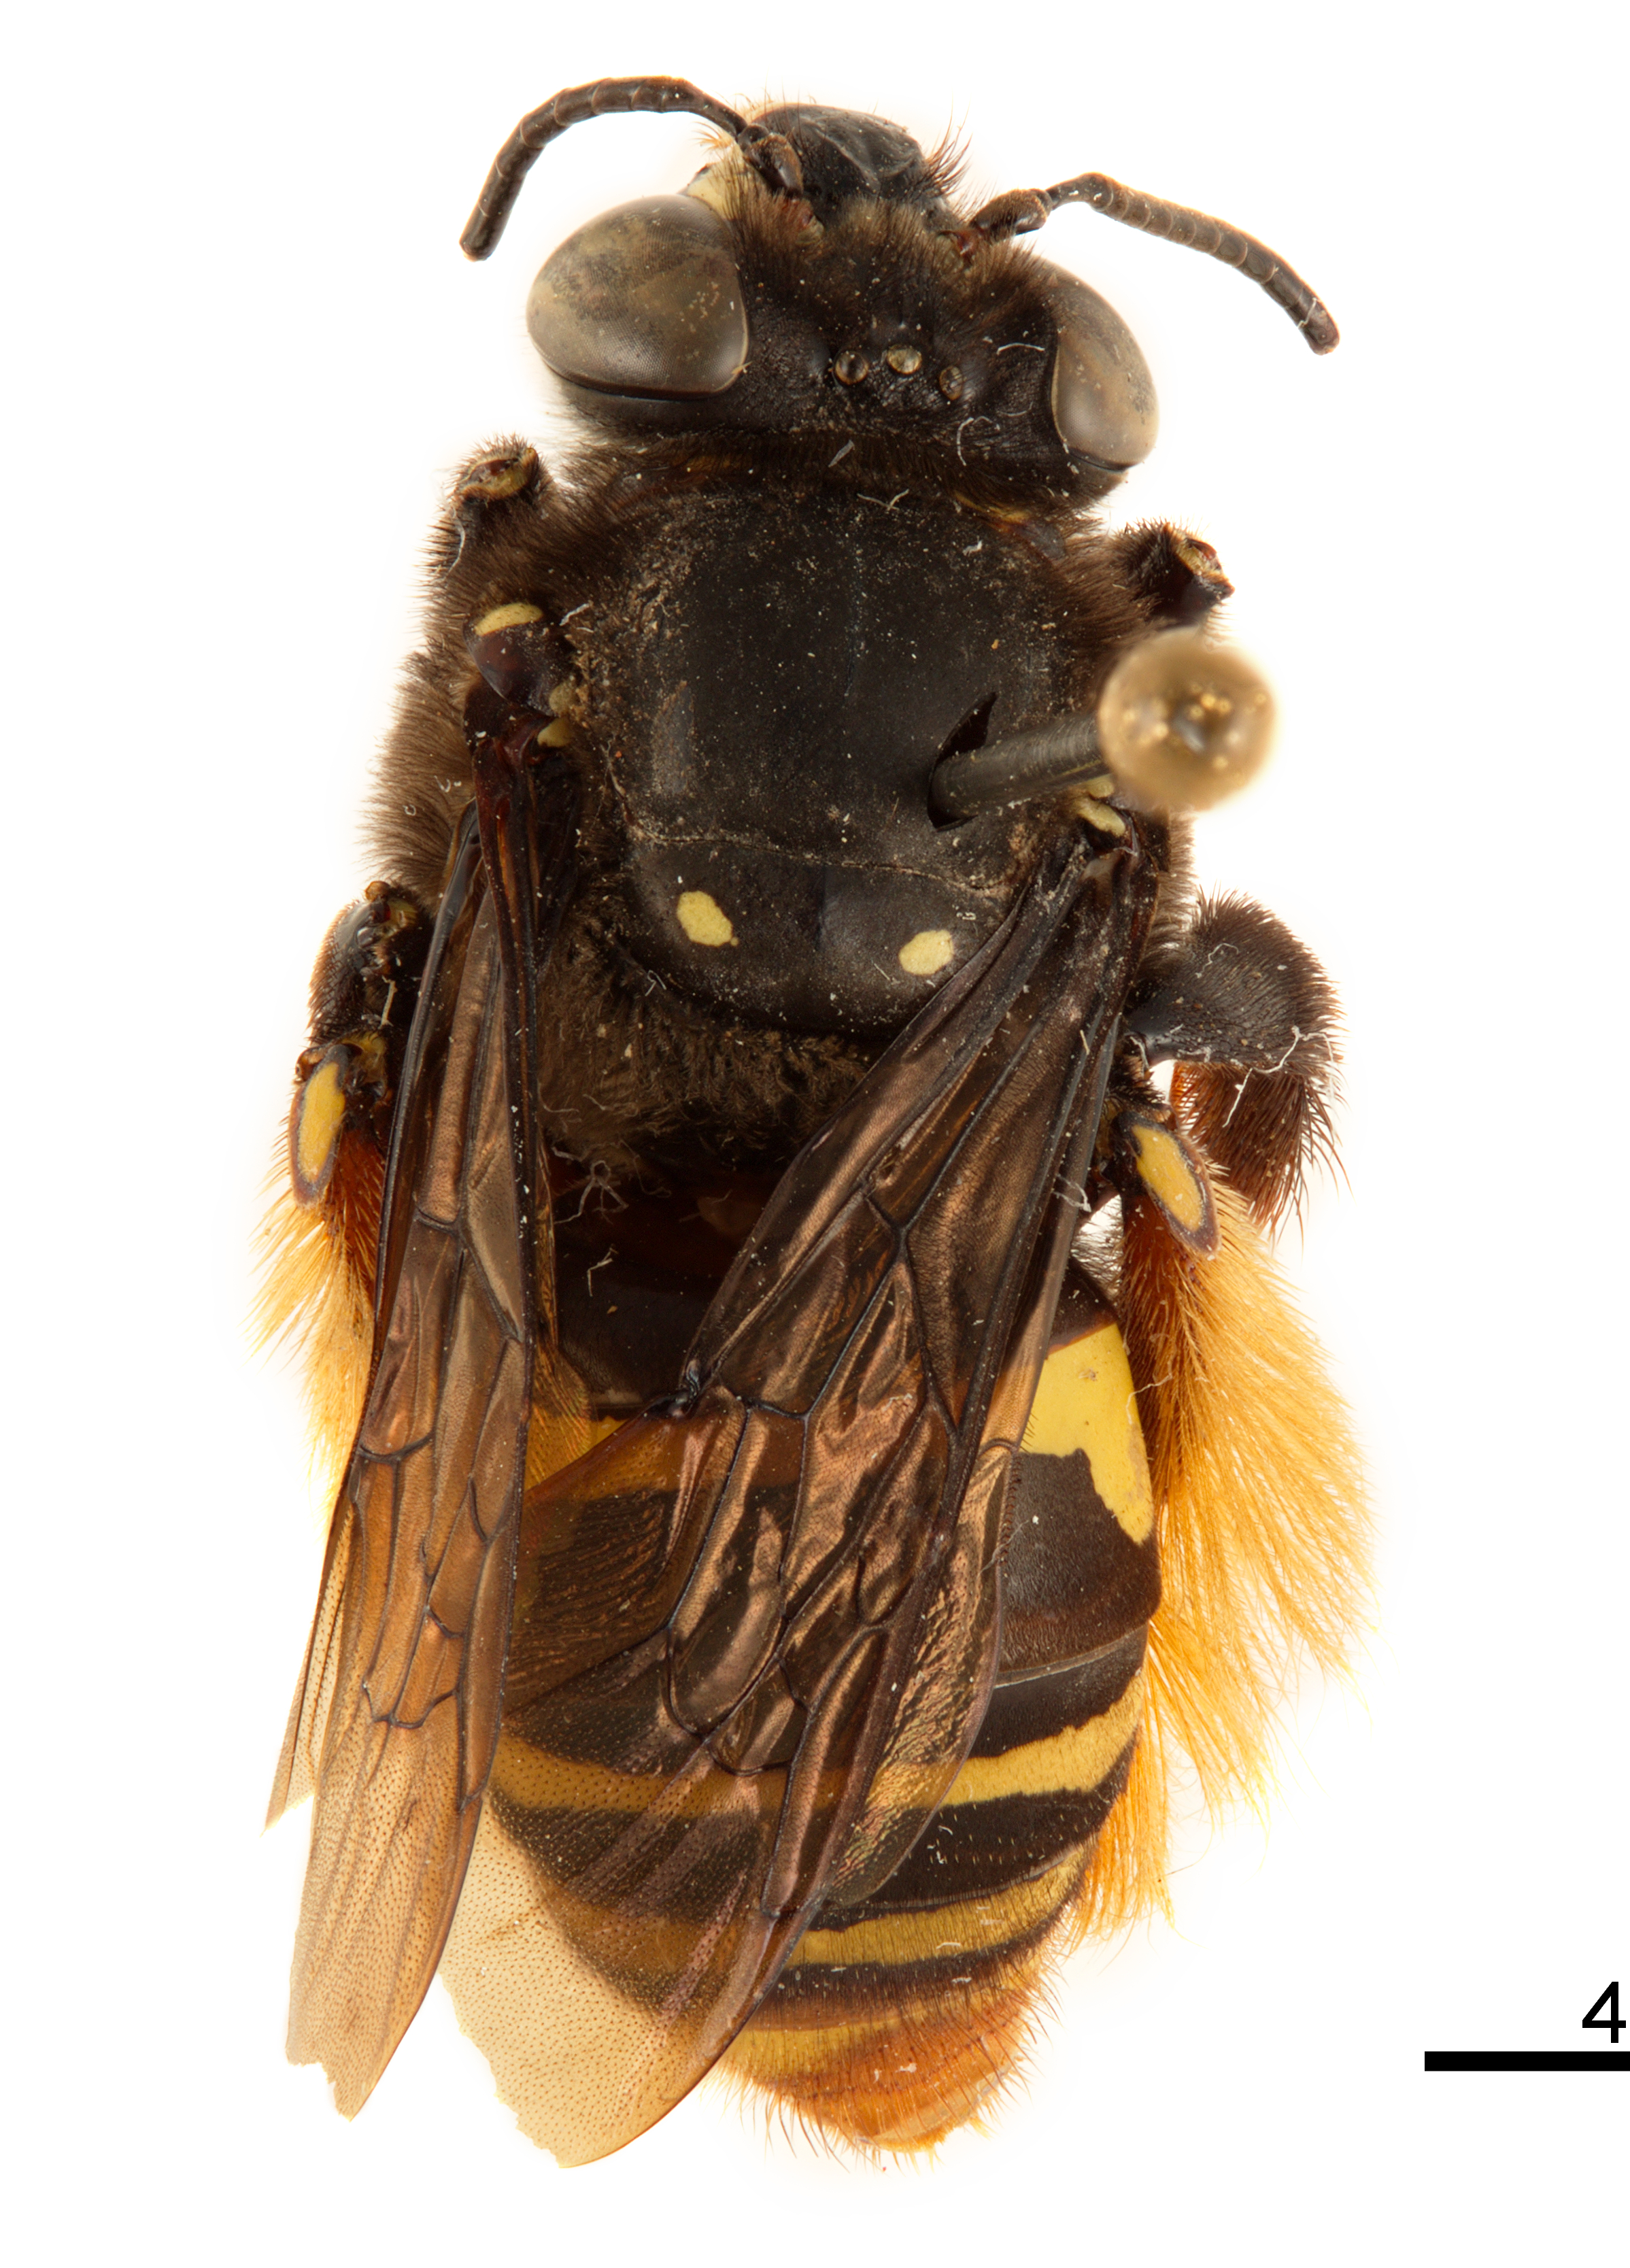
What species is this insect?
Epicharis maculata
